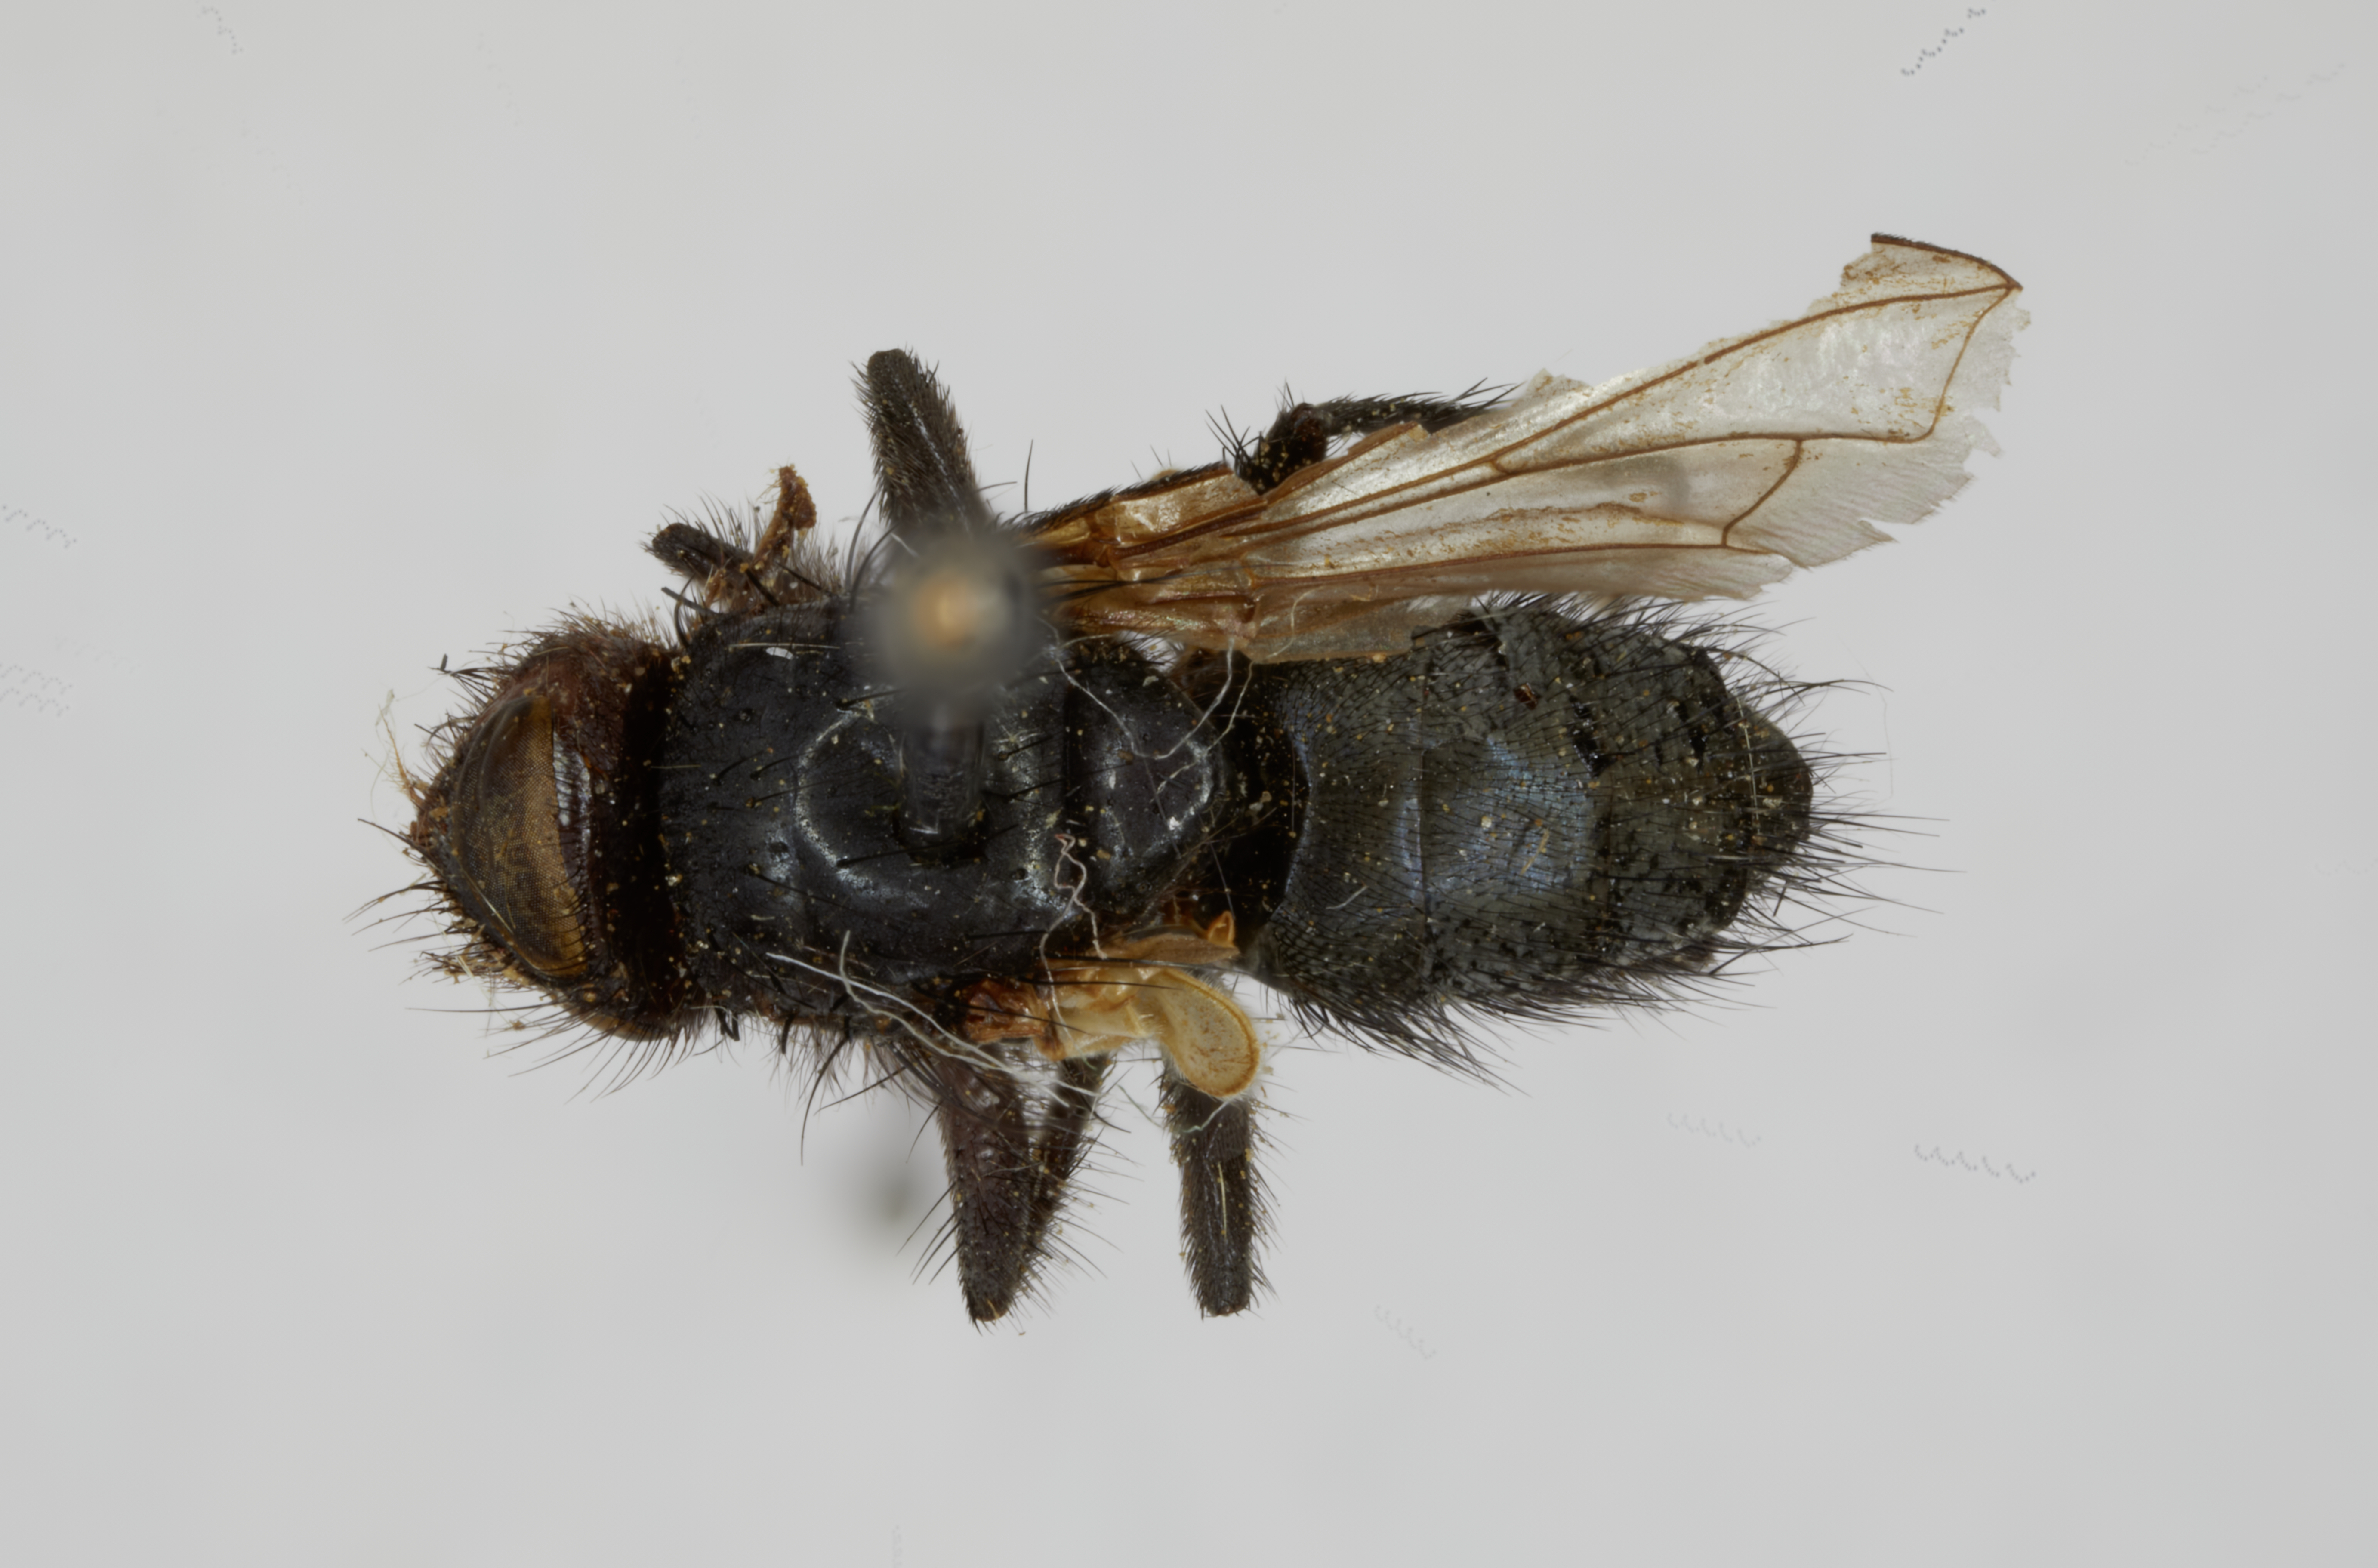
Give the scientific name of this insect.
Melanodexiopsis nox (also Melanodexia nox)
